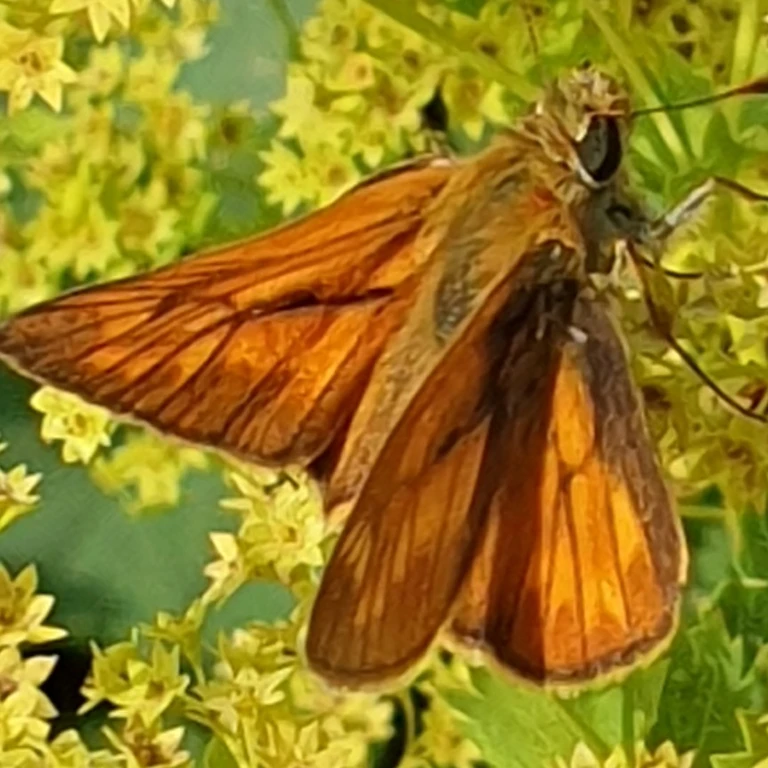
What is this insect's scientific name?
Ochlodes sylvanus (also Ochlodes venata)
